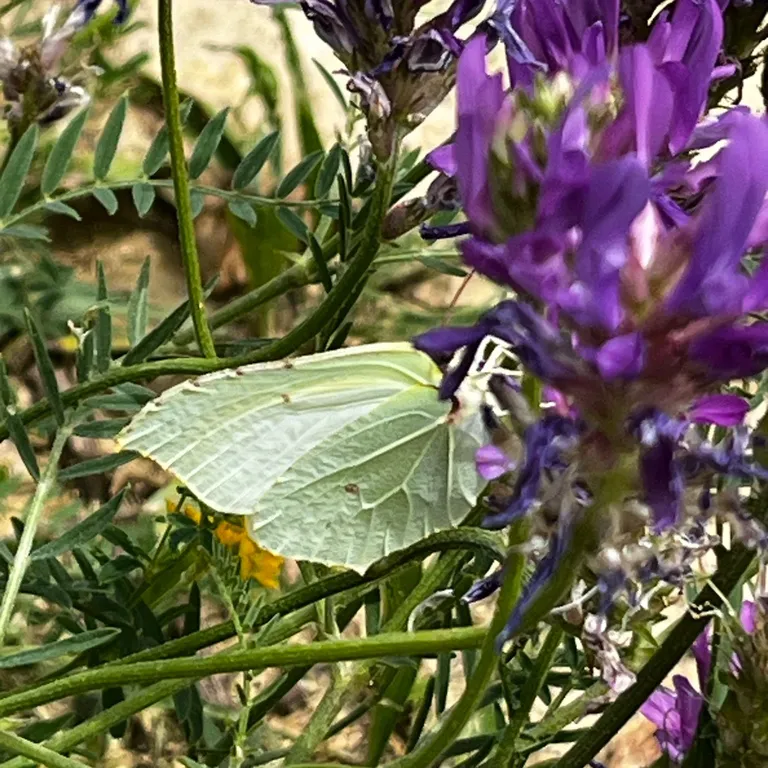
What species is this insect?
Gonepteryx rhamni
